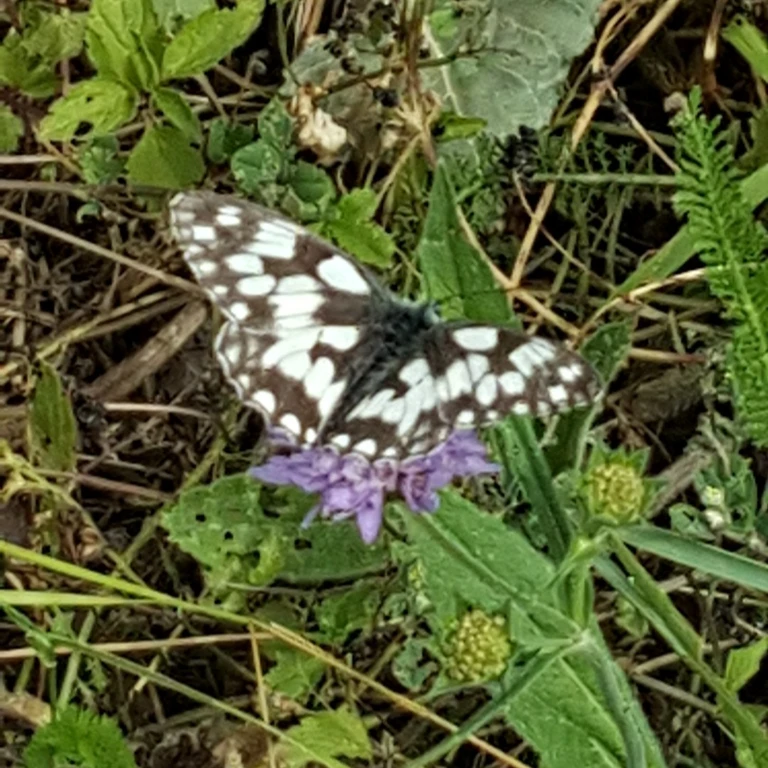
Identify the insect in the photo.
Melanargia galathea
